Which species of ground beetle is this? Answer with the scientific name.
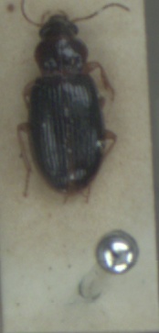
Bradycellus sharpi
